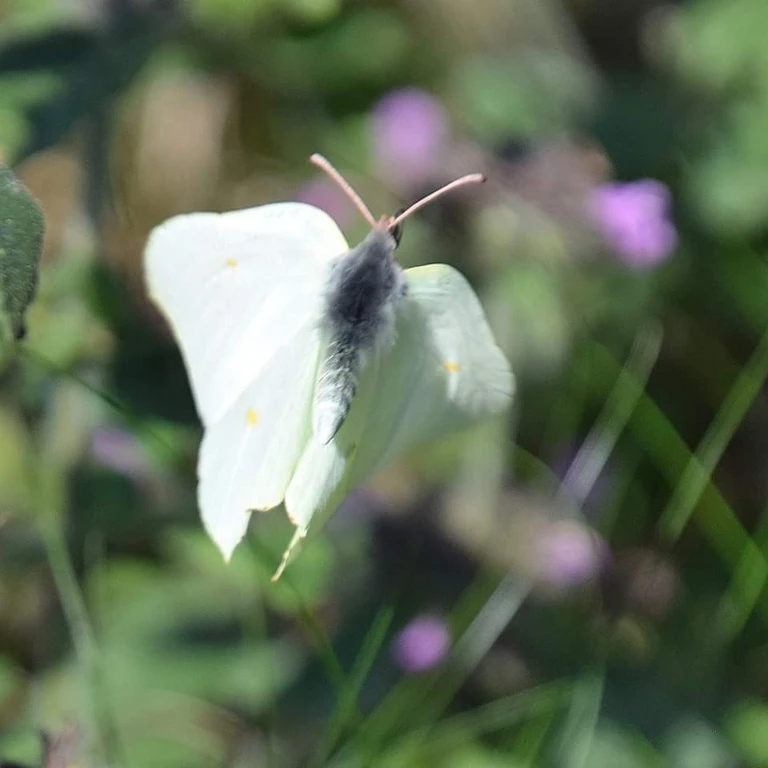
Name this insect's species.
Gonepteryx rhamni
